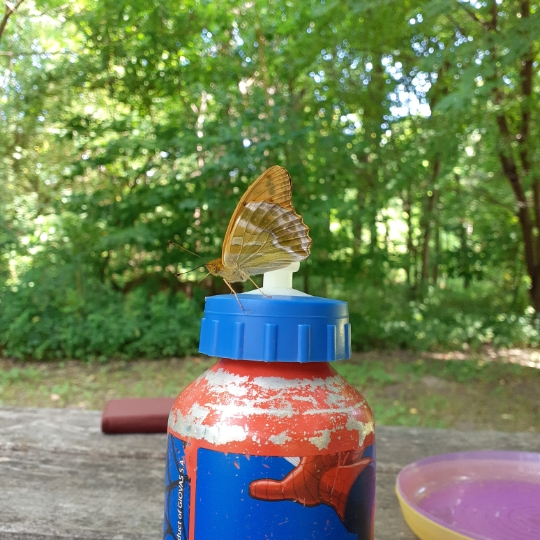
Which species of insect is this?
Argynnis paphia
